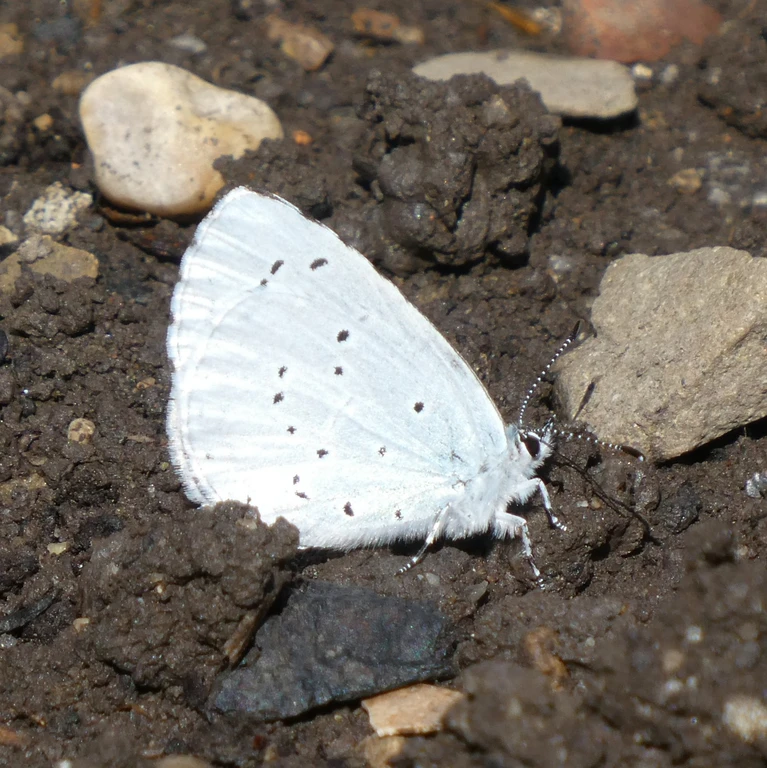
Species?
Celastrina argiolus
